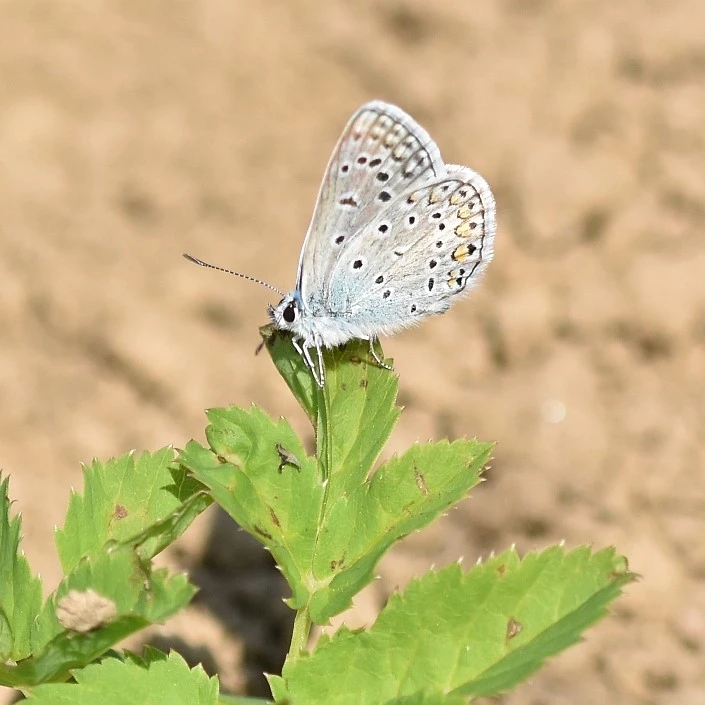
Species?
Polyommatus icarus
